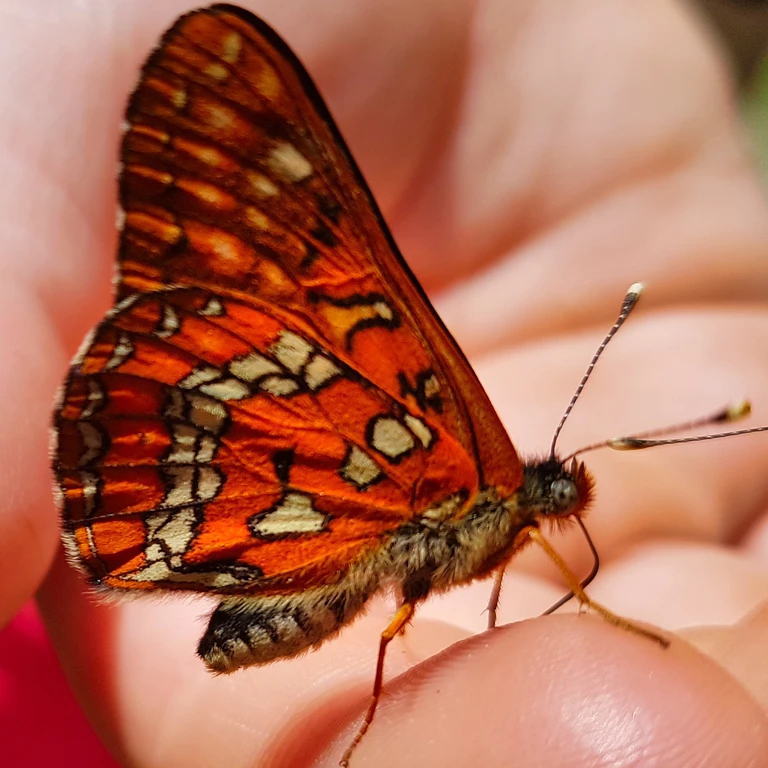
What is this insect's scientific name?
Euphydryas maturna
